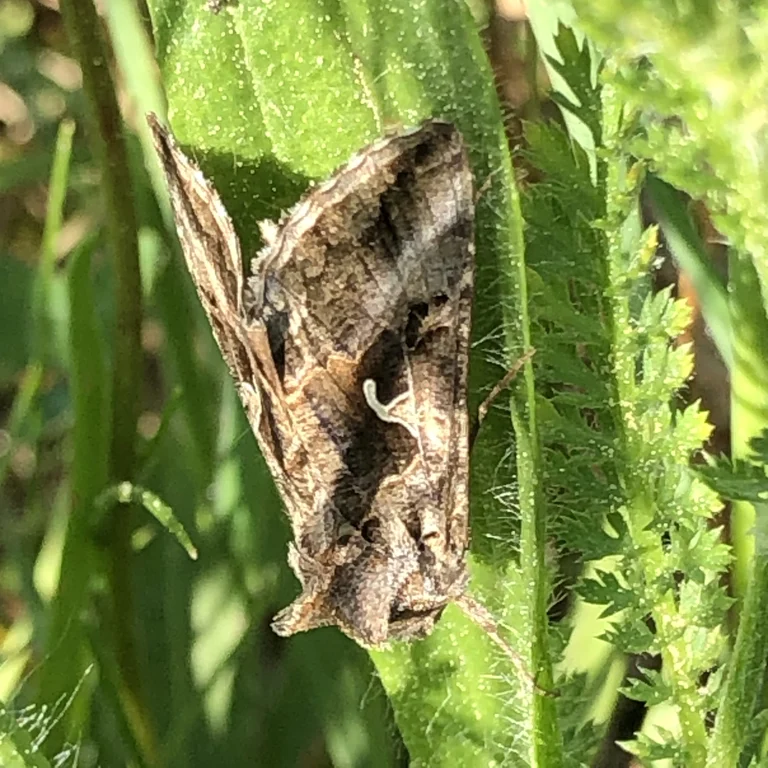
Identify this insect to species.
Autographa gamma
